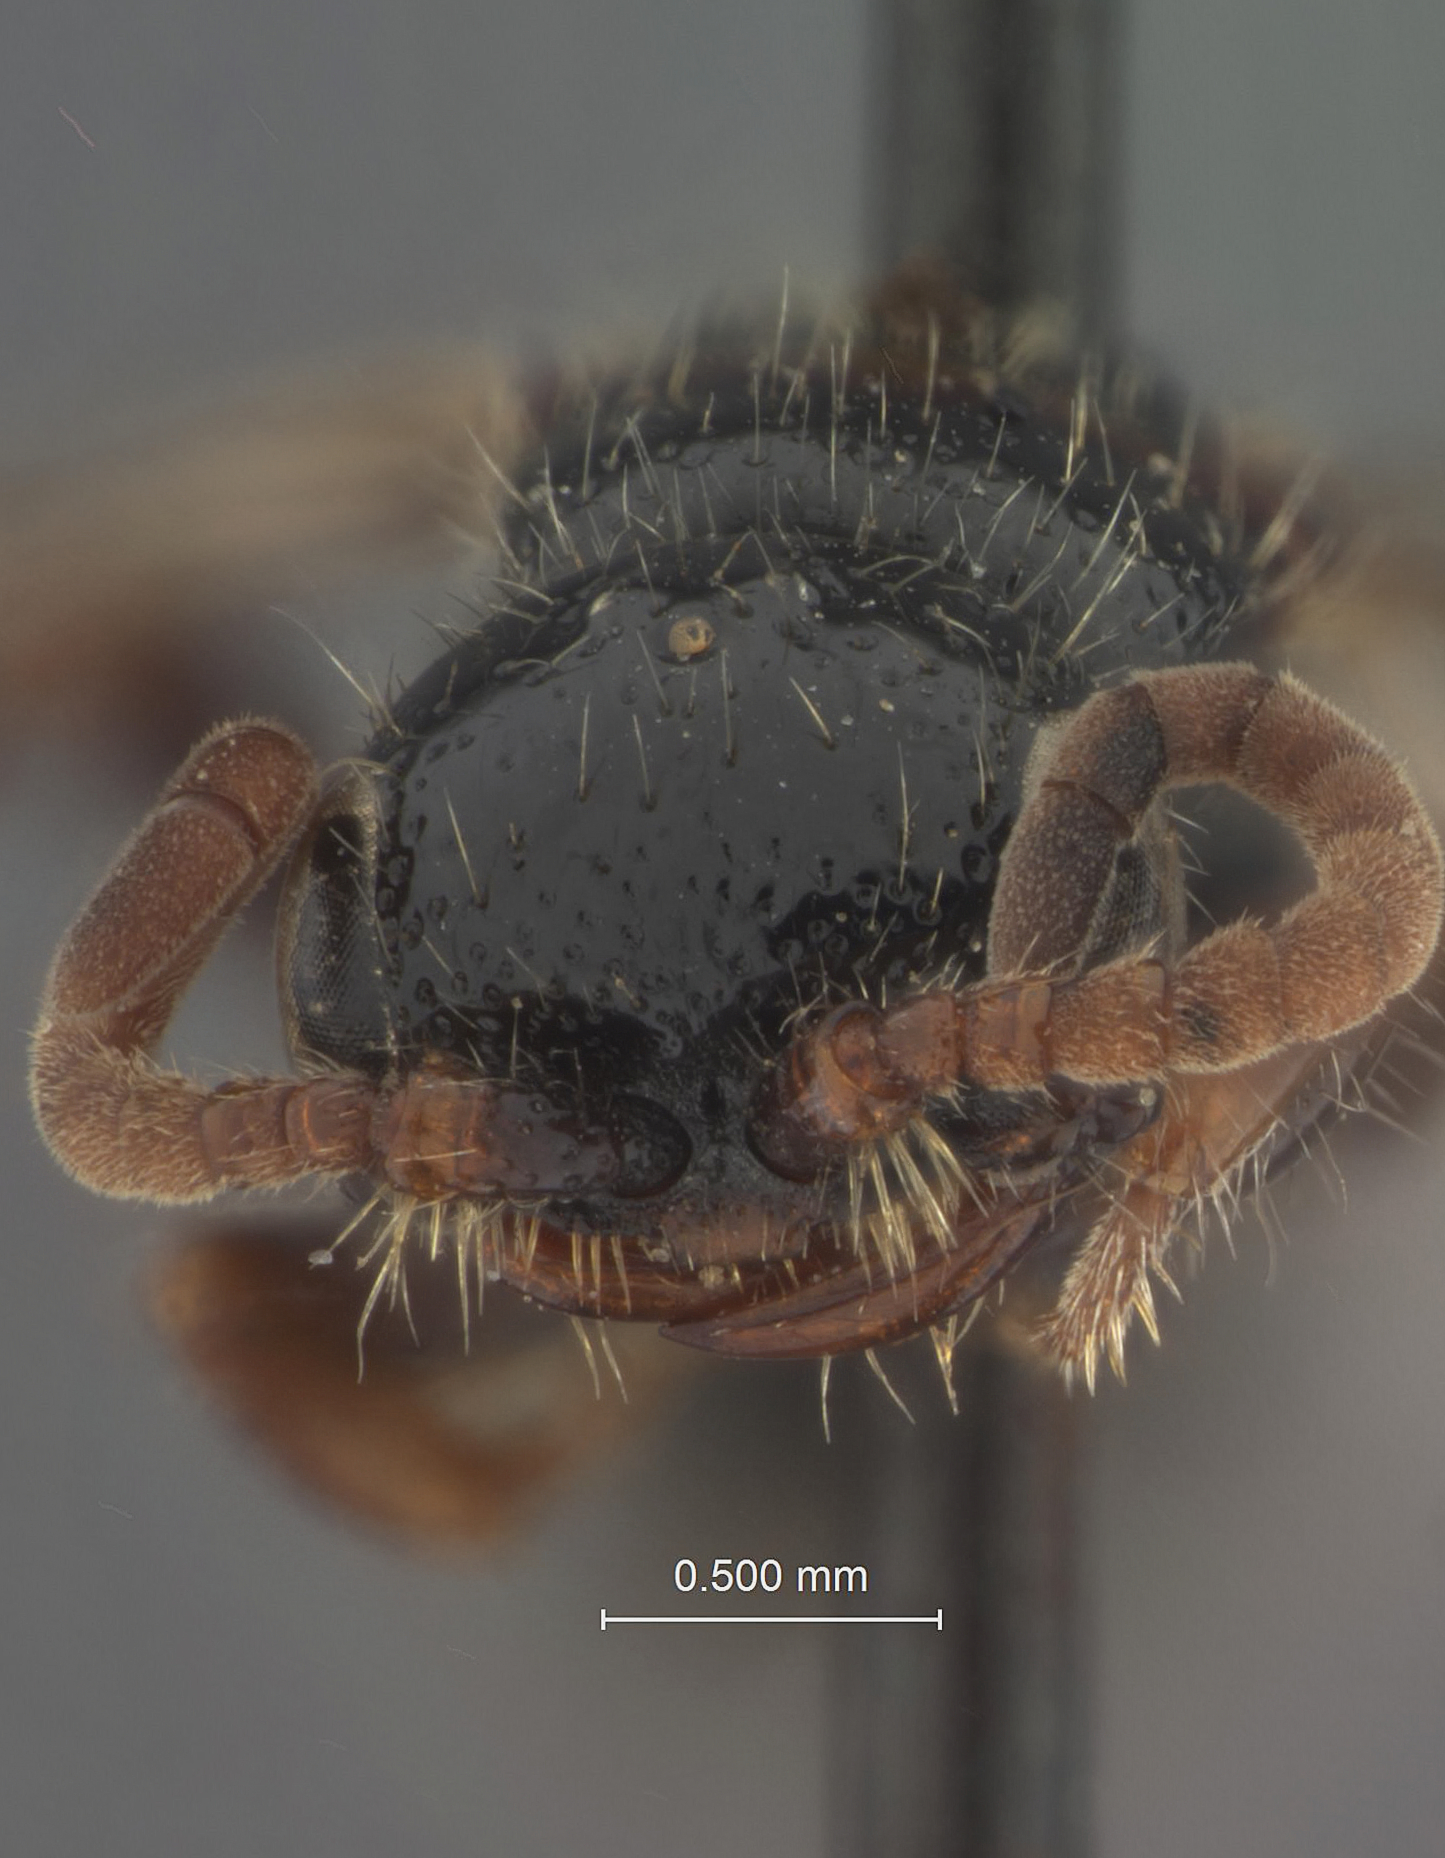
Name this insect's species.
Tiphia longitegulata
